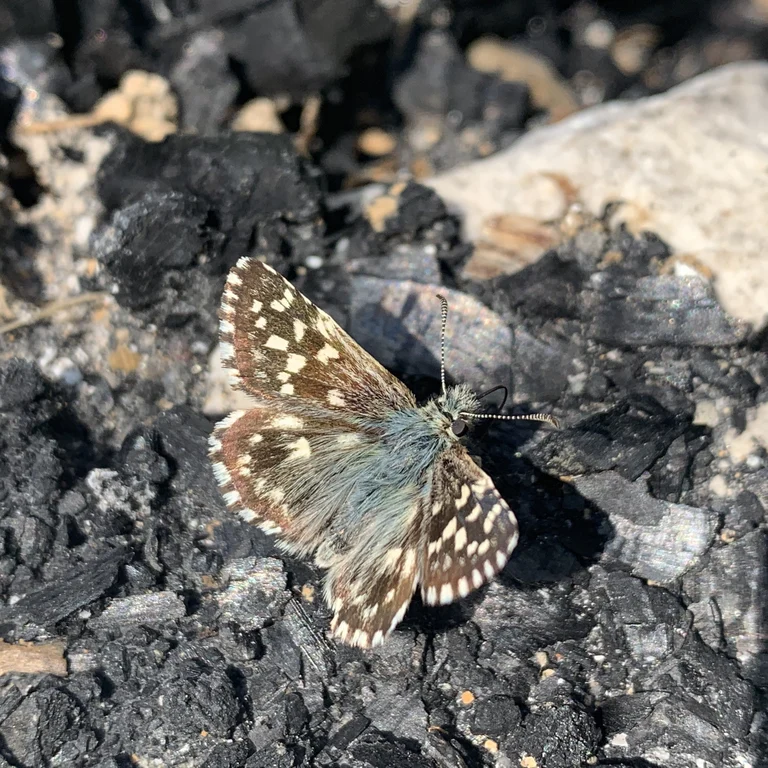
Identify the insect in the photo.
Pyrgus malvae
